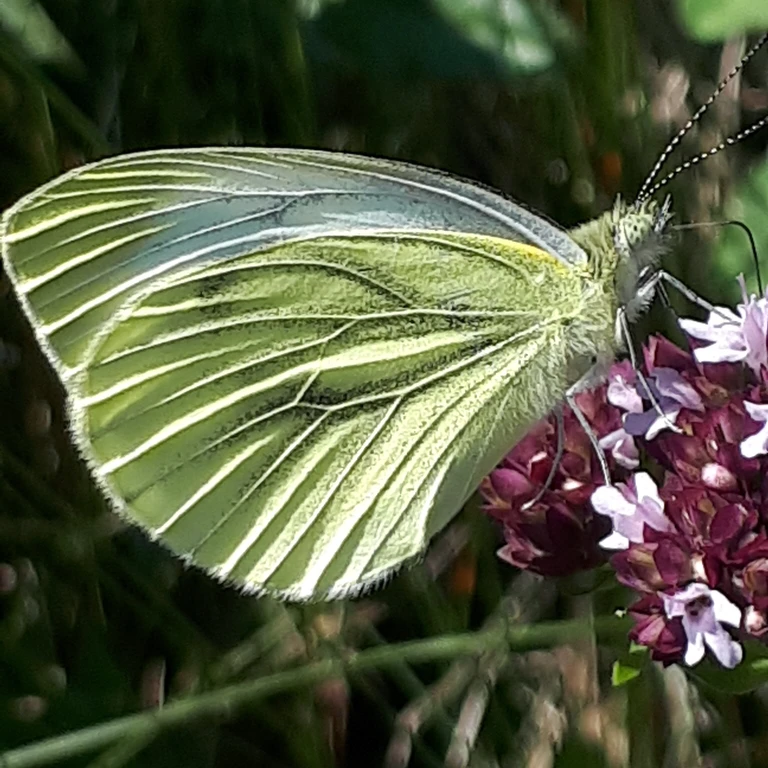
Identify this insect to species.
Pieris napi
